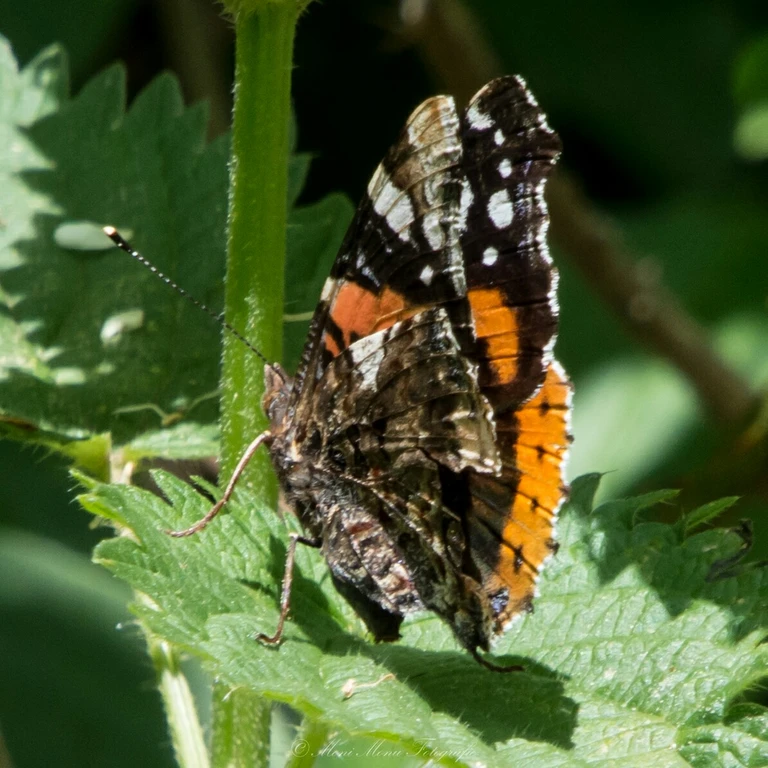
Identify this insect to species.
Vanessa atalanta
